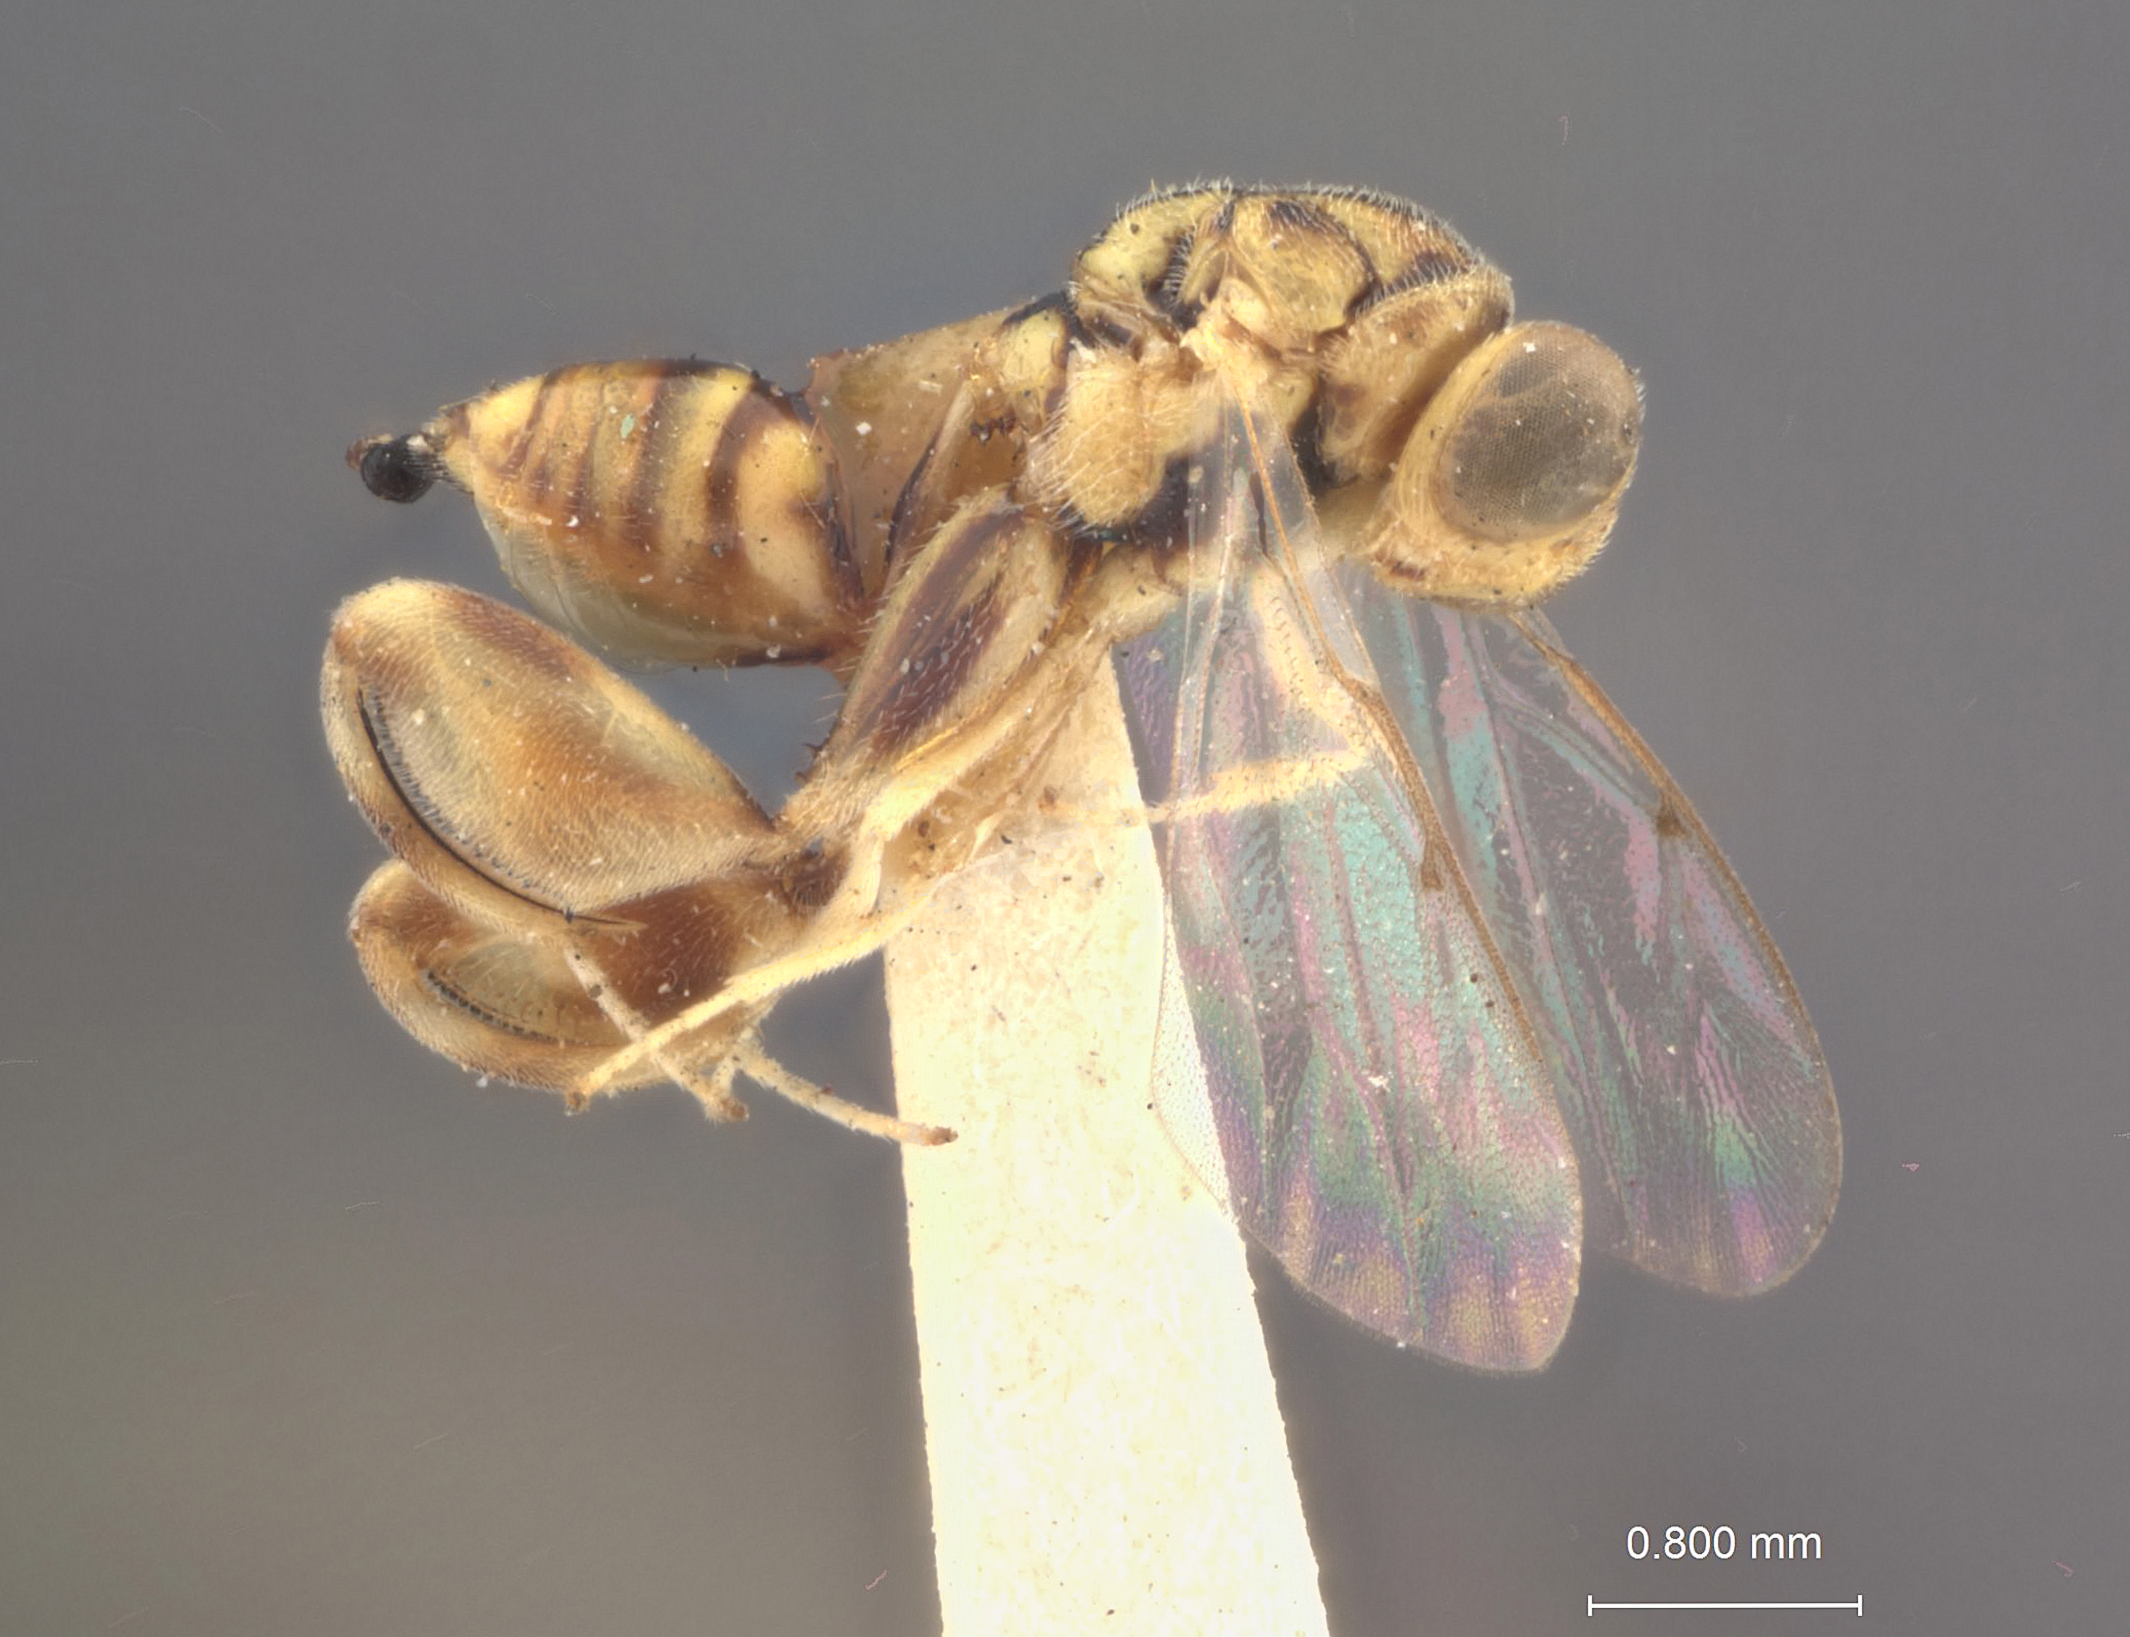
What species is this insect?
Ceratosmicra meteori
